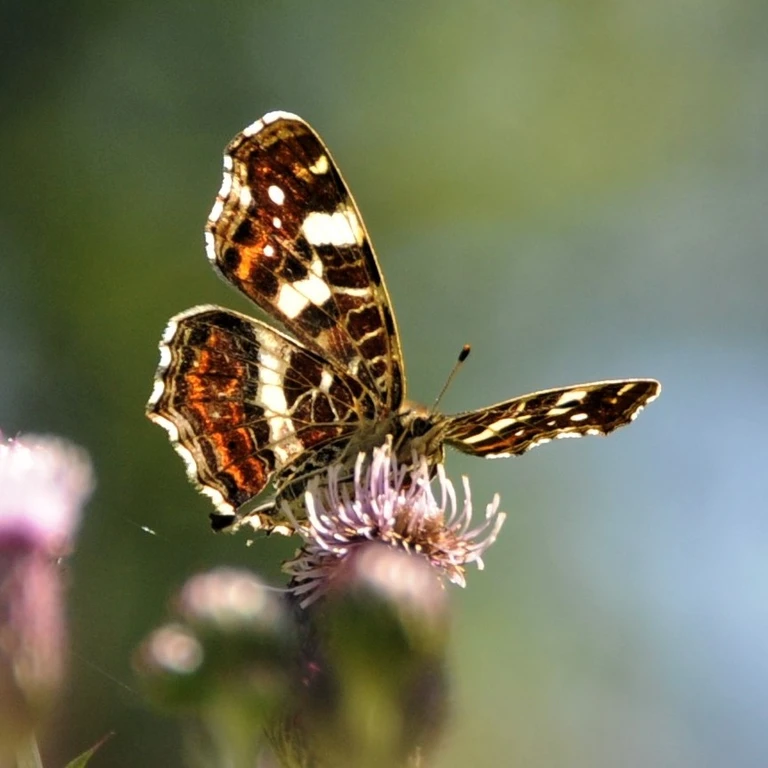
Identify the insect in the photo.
Araschnia levana
